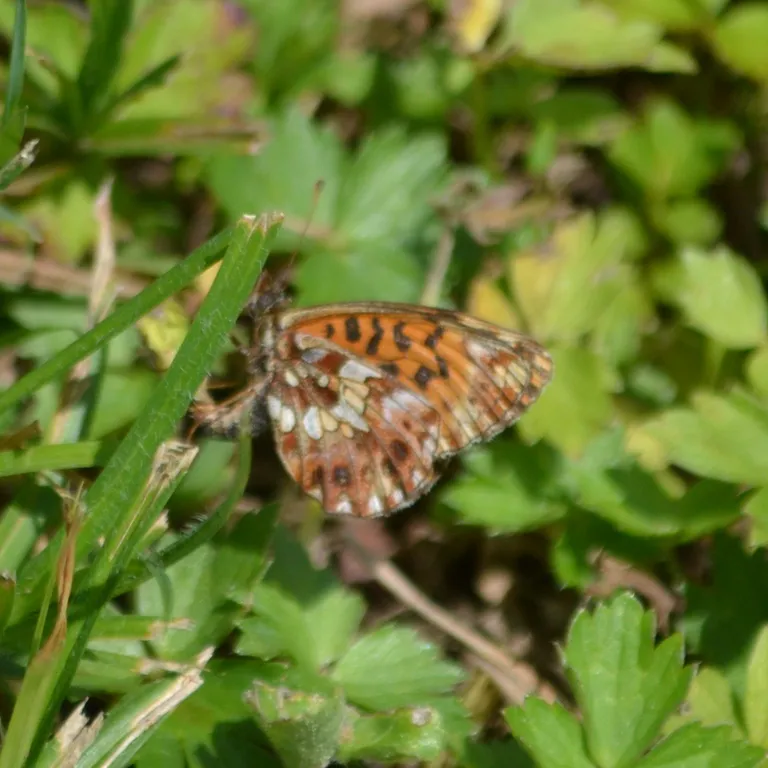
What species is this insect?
Boloria dia
